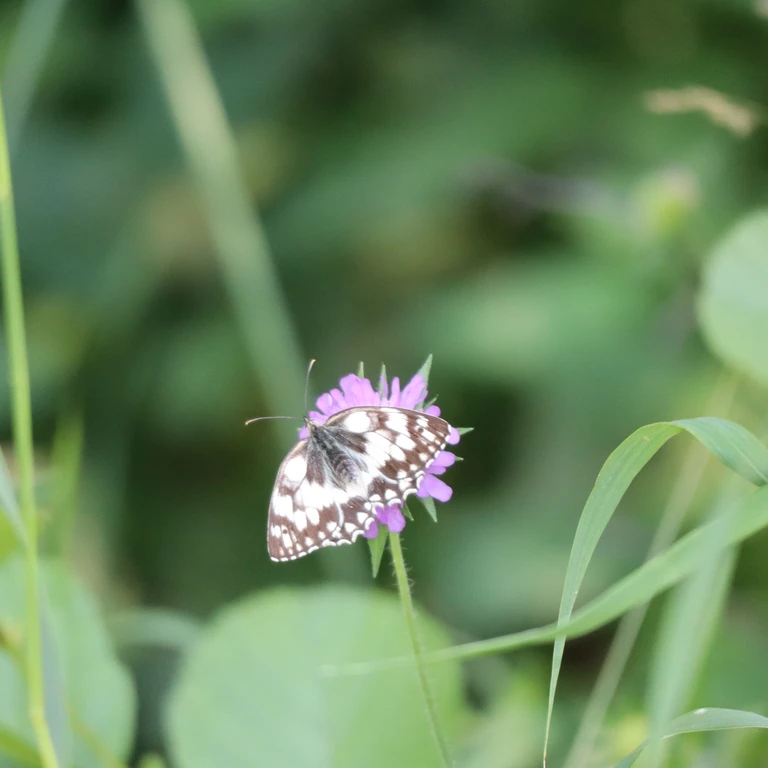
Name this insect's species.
Melanargia galathea
